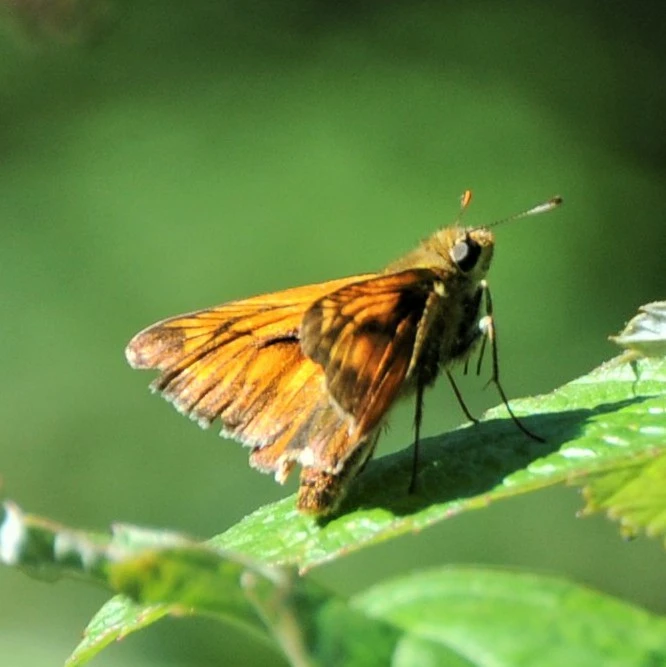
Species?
Ochlodes sylvanus (also Ochlodes venata)
